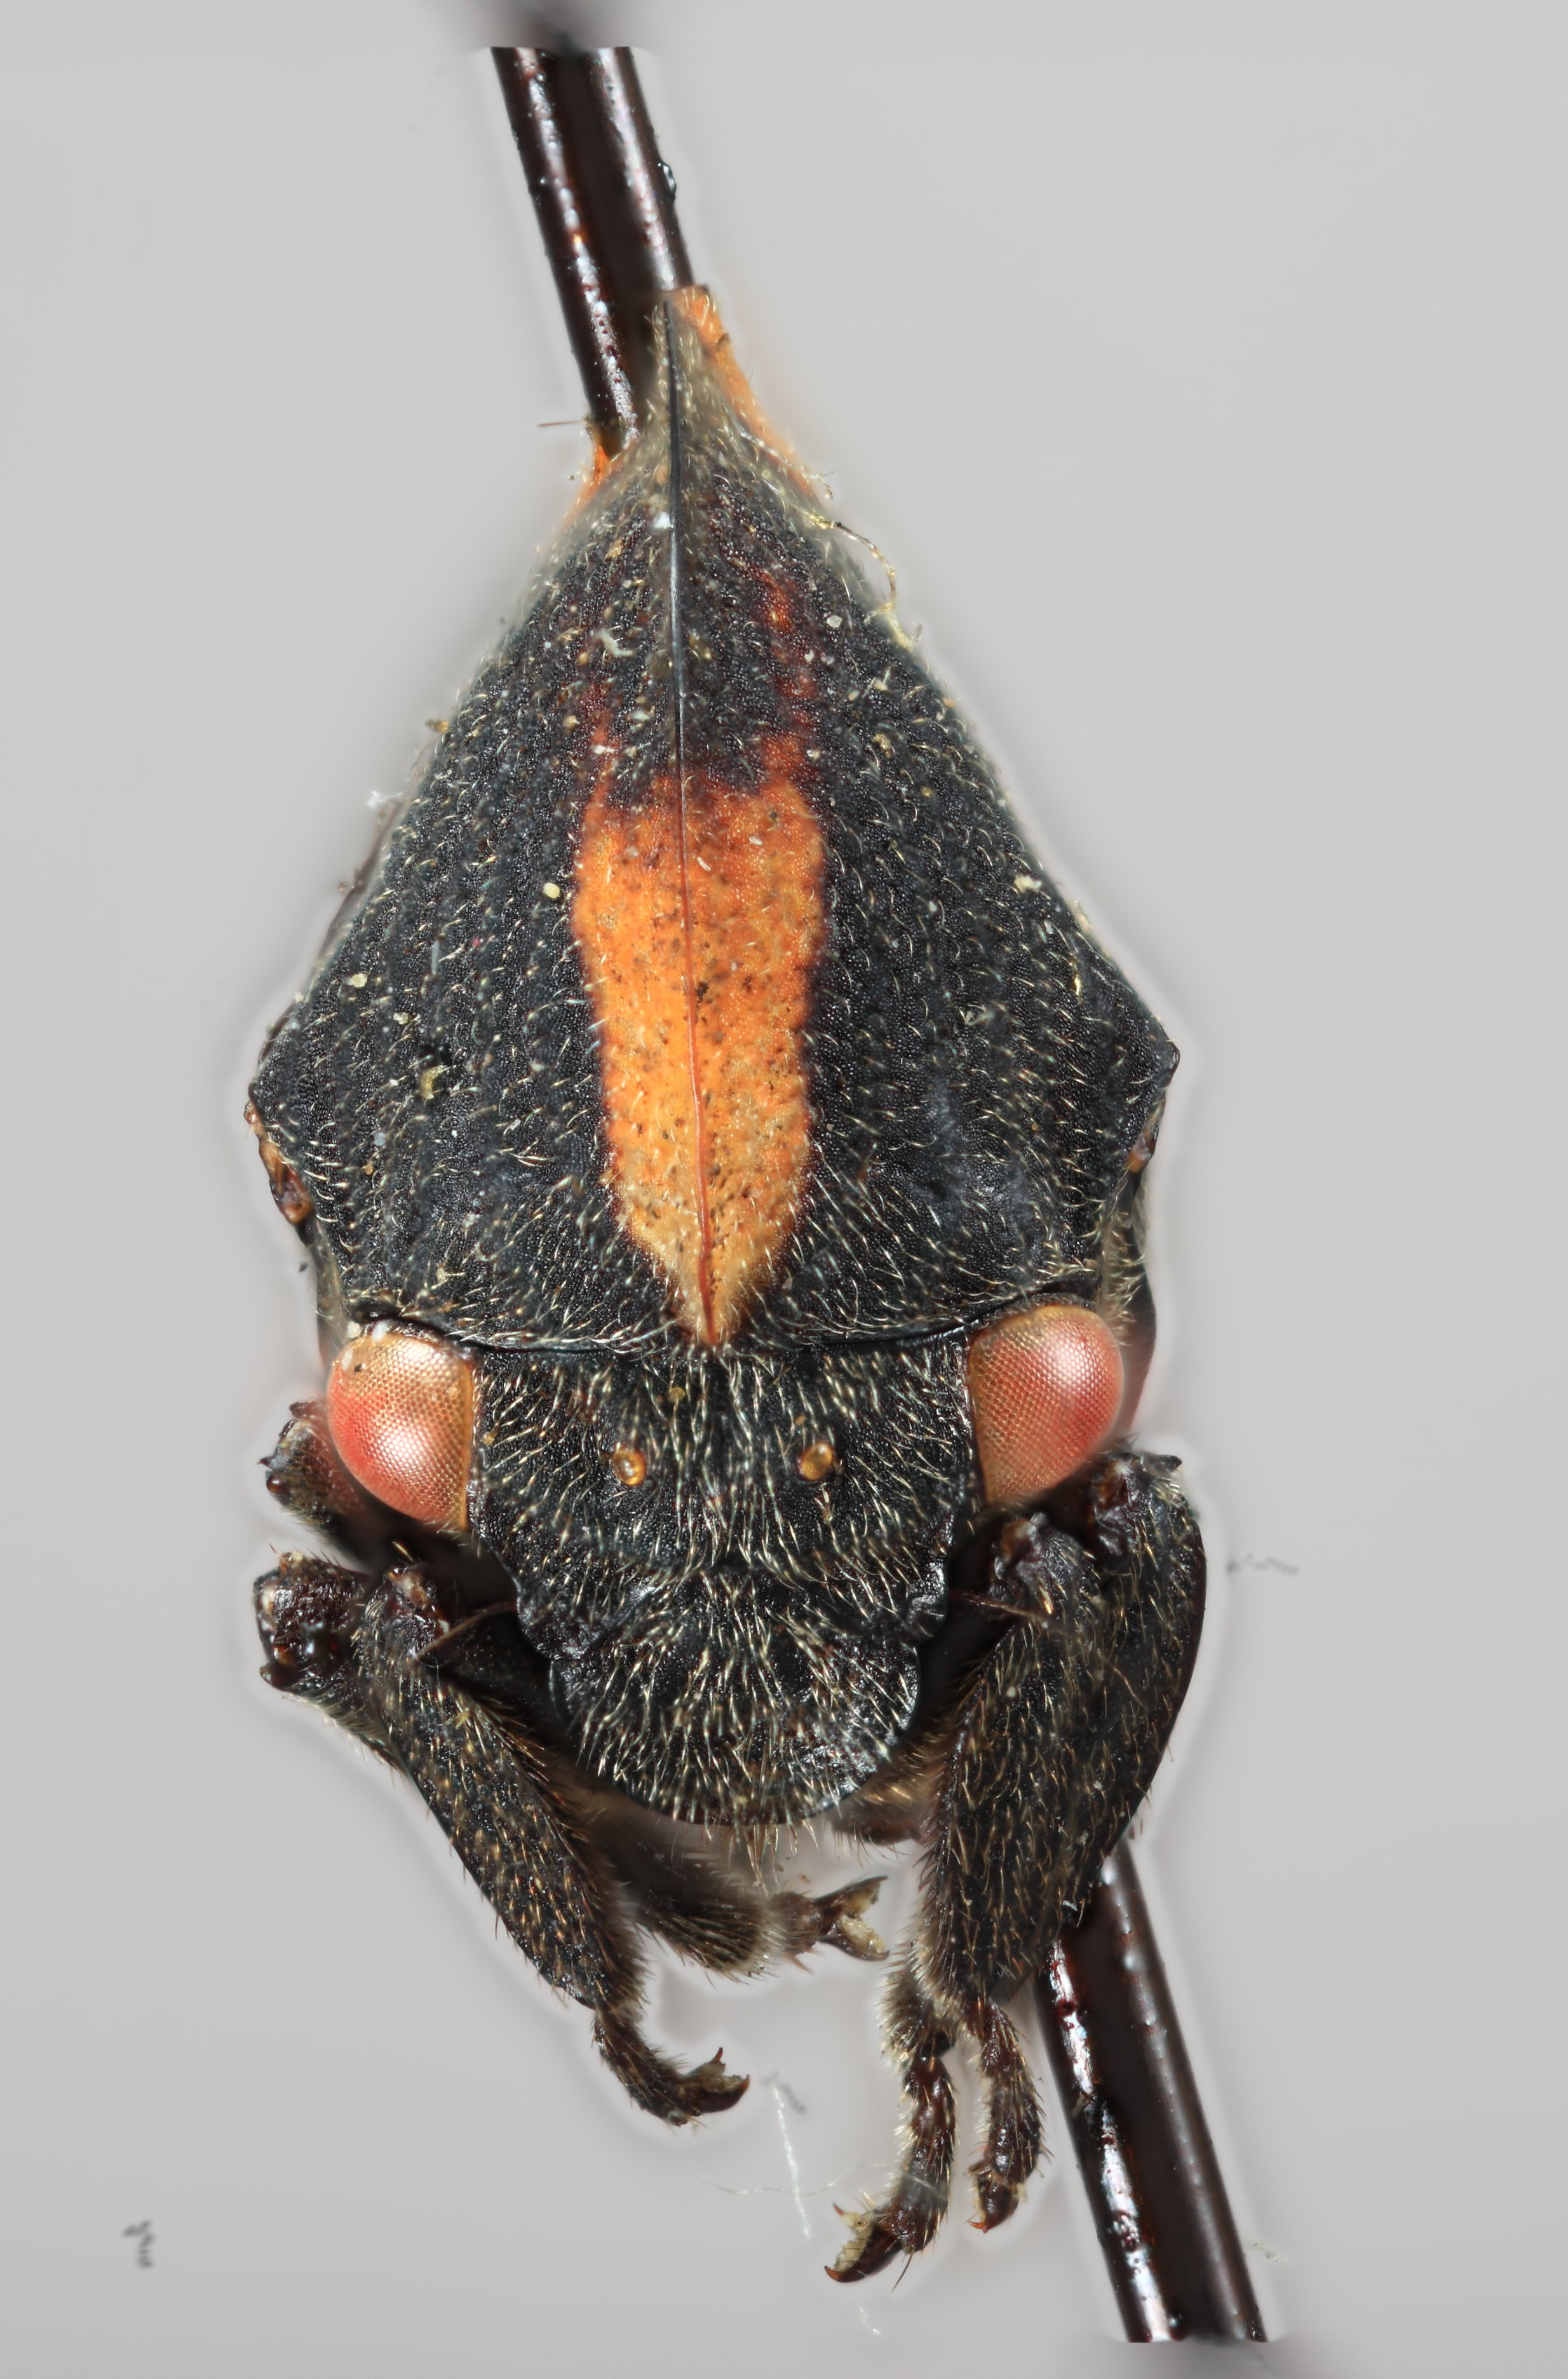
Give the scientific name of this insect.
Membracis humilis
